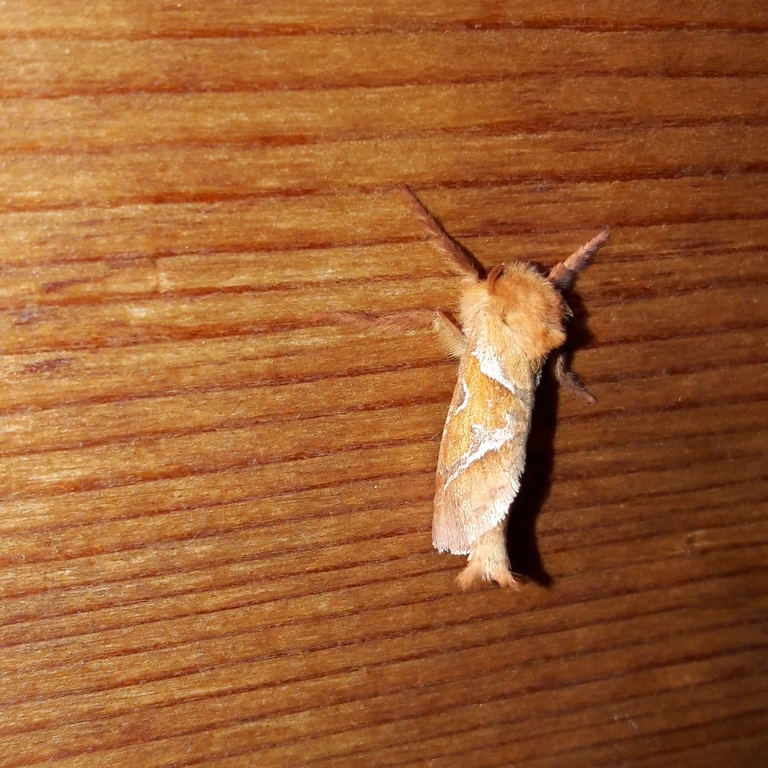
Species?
Triodia sylvina
